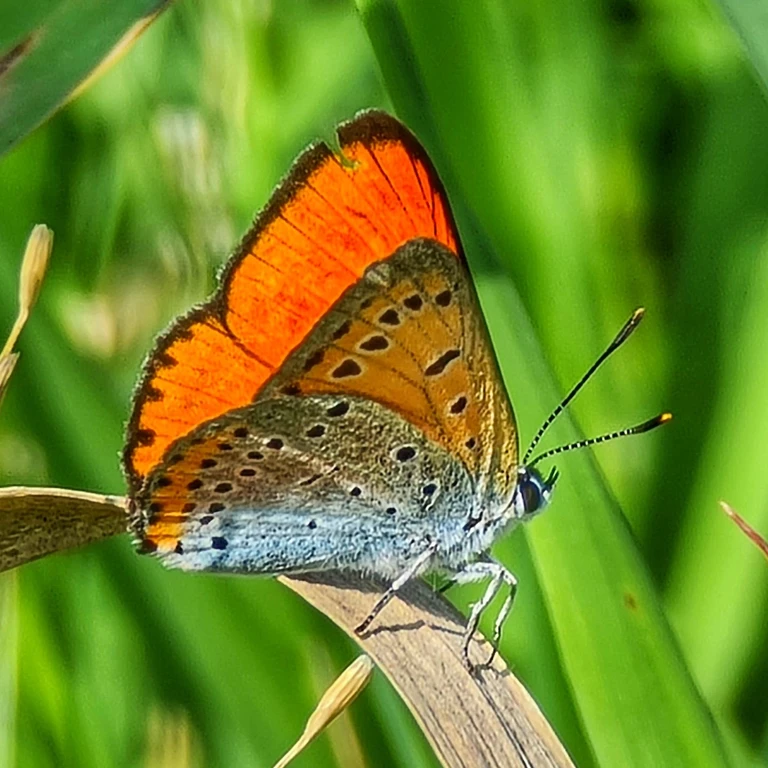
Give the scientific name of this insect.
Lycaena dispar
